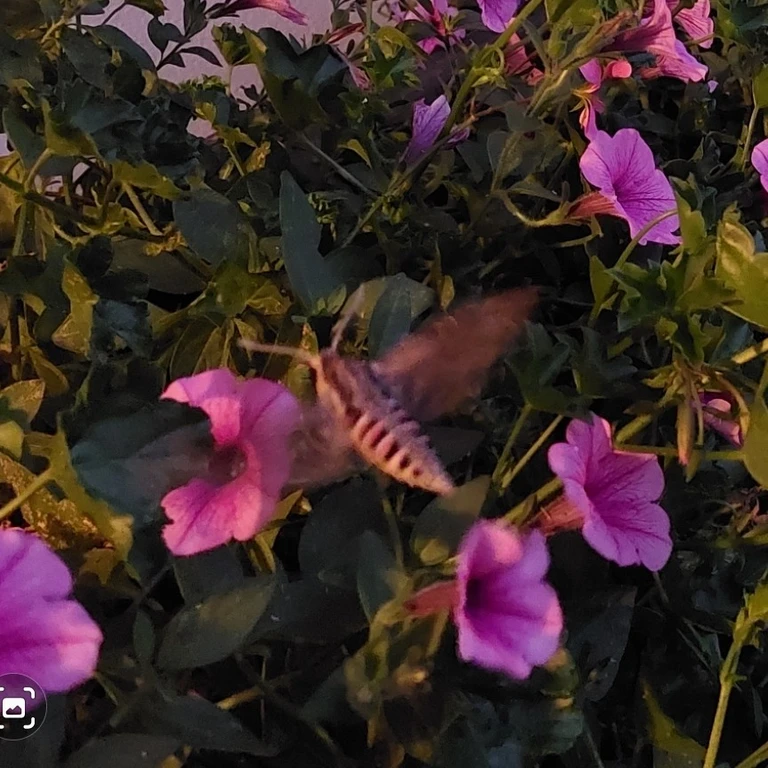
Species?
Agrius convolvuli
